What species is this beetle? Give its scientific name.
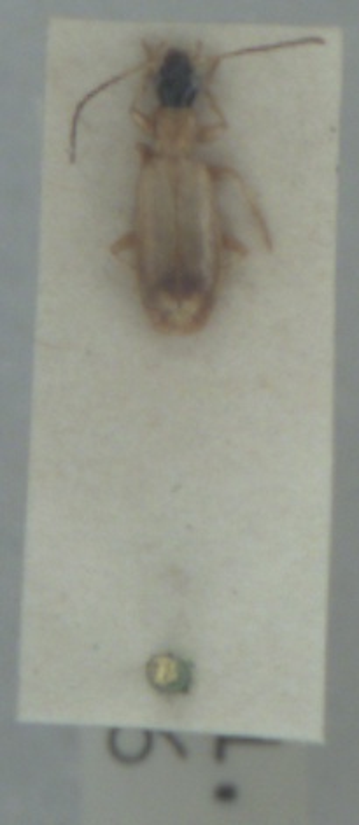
Demetrias monostigma
